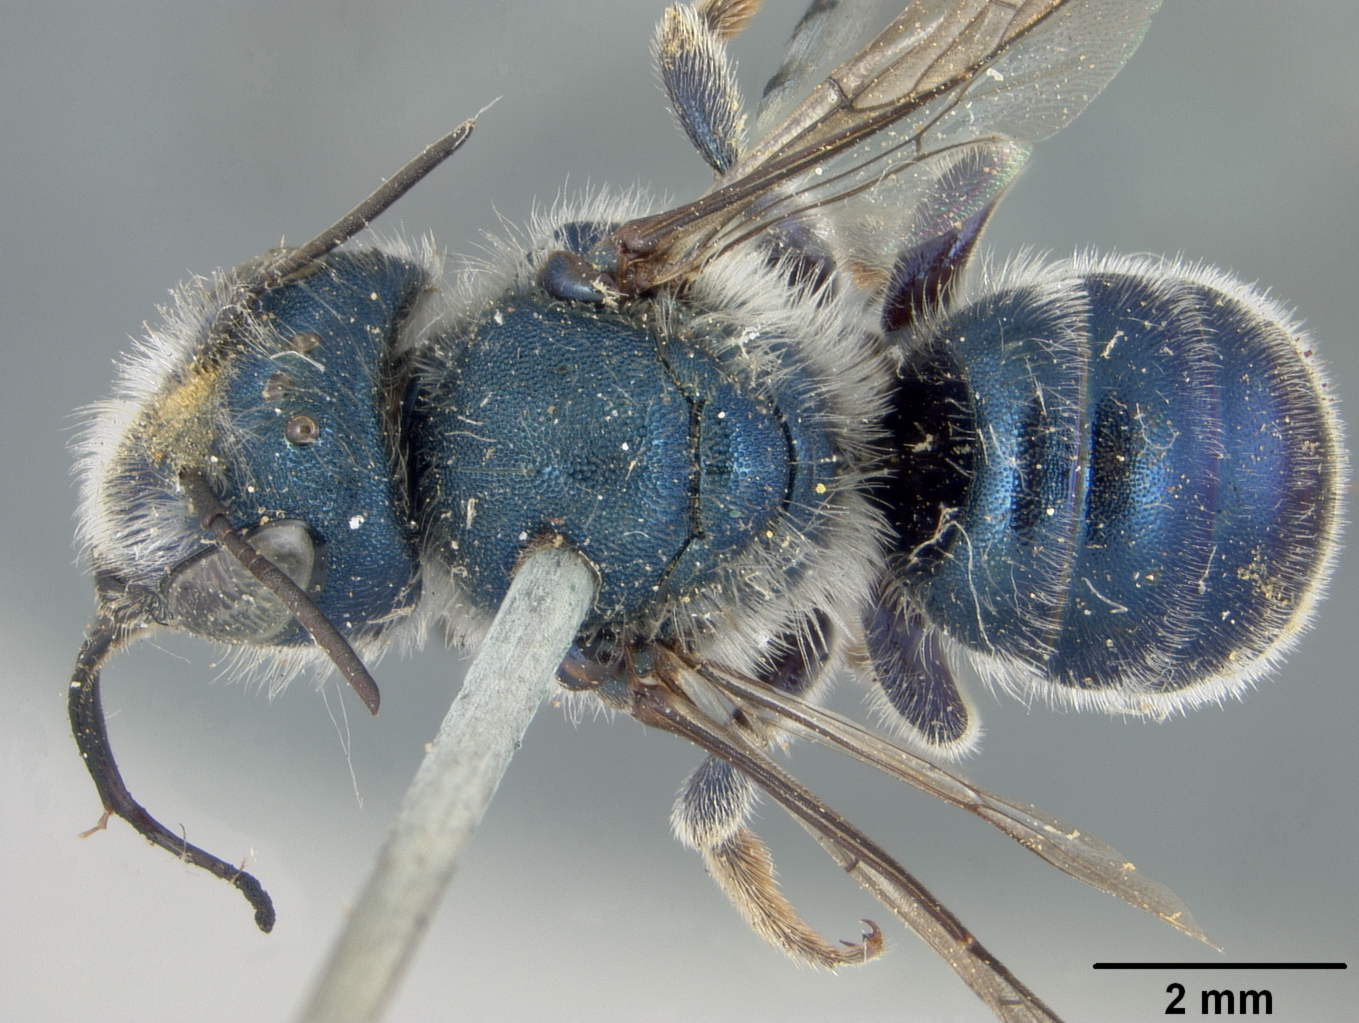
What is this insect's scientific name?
Osmia hesperella
